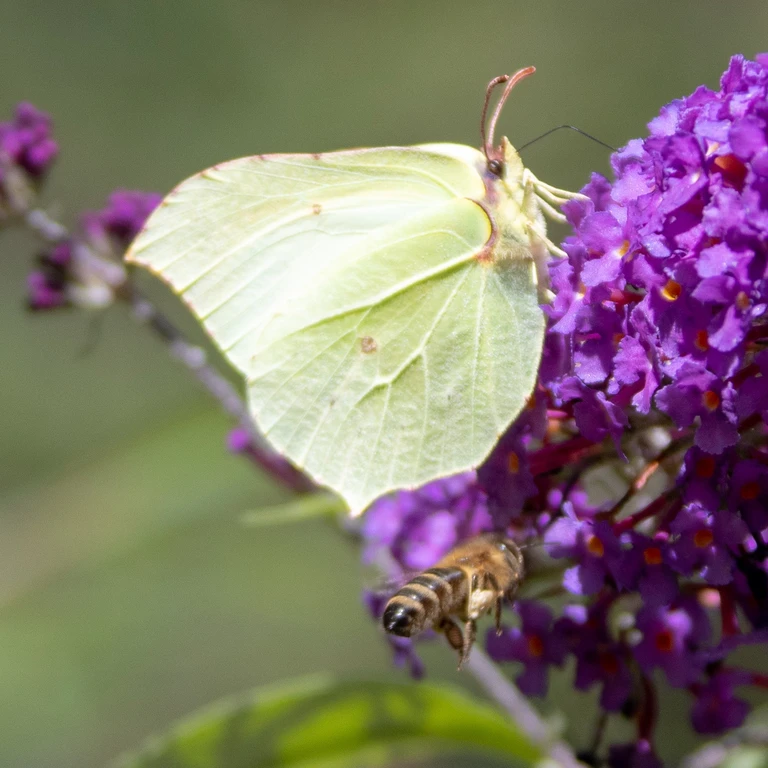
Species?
Gonepteryx rhamni
